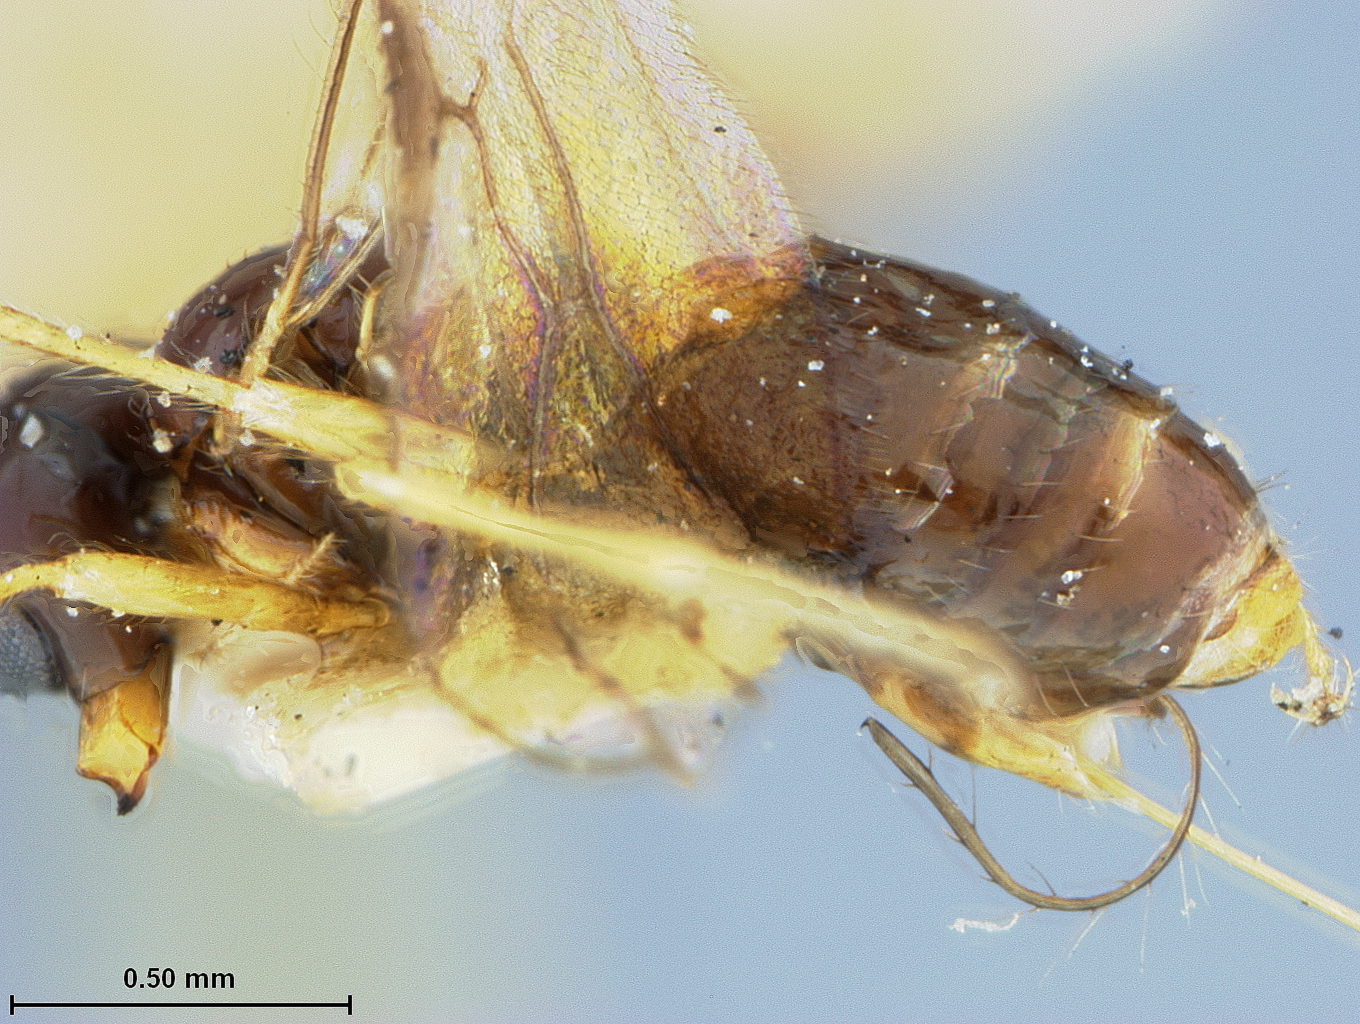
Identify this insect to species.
Aphaereta oscinidis
